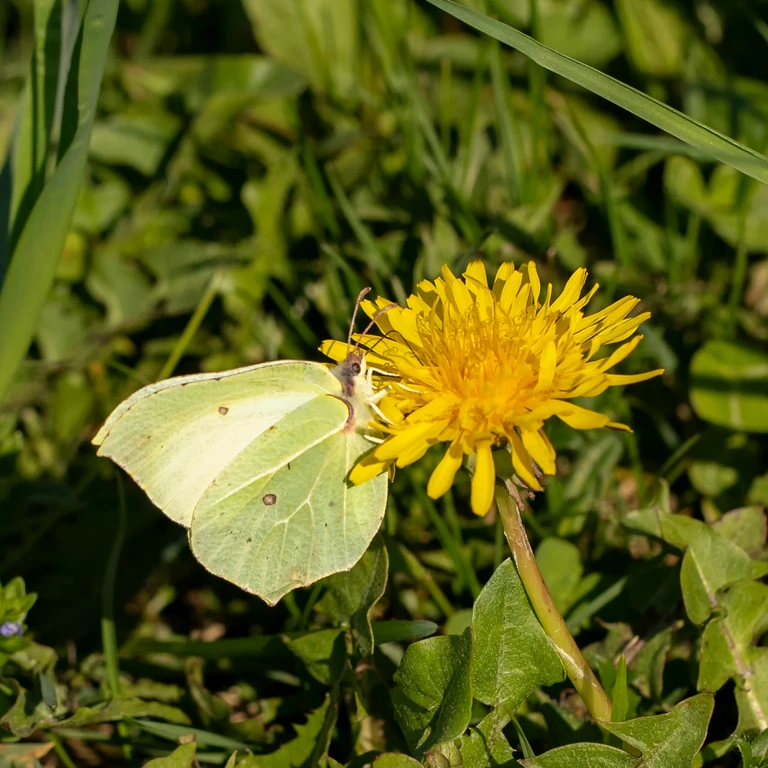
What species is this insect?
Gonepteryx rhamni
